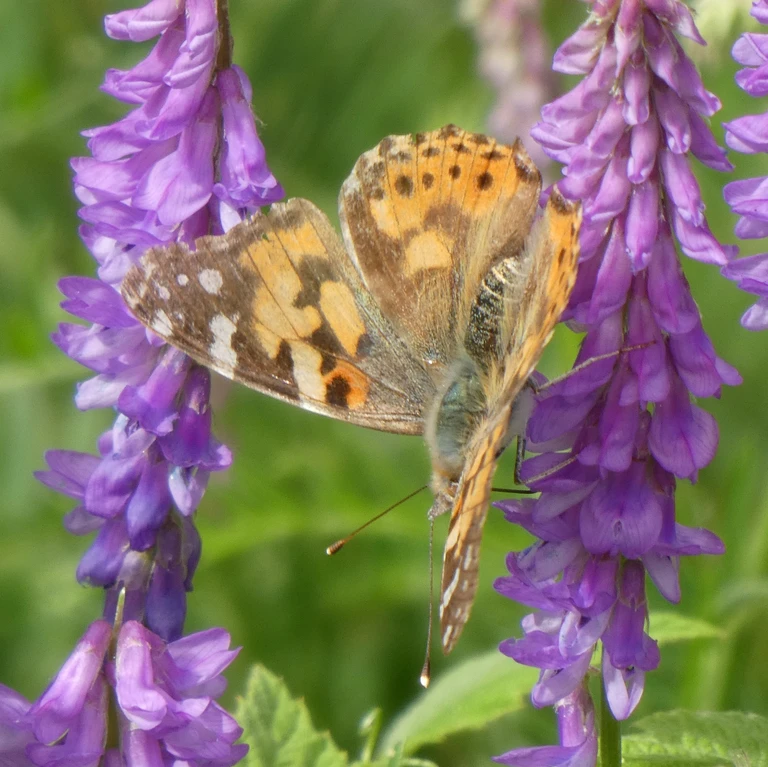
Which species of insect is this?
Vanessa cardui
